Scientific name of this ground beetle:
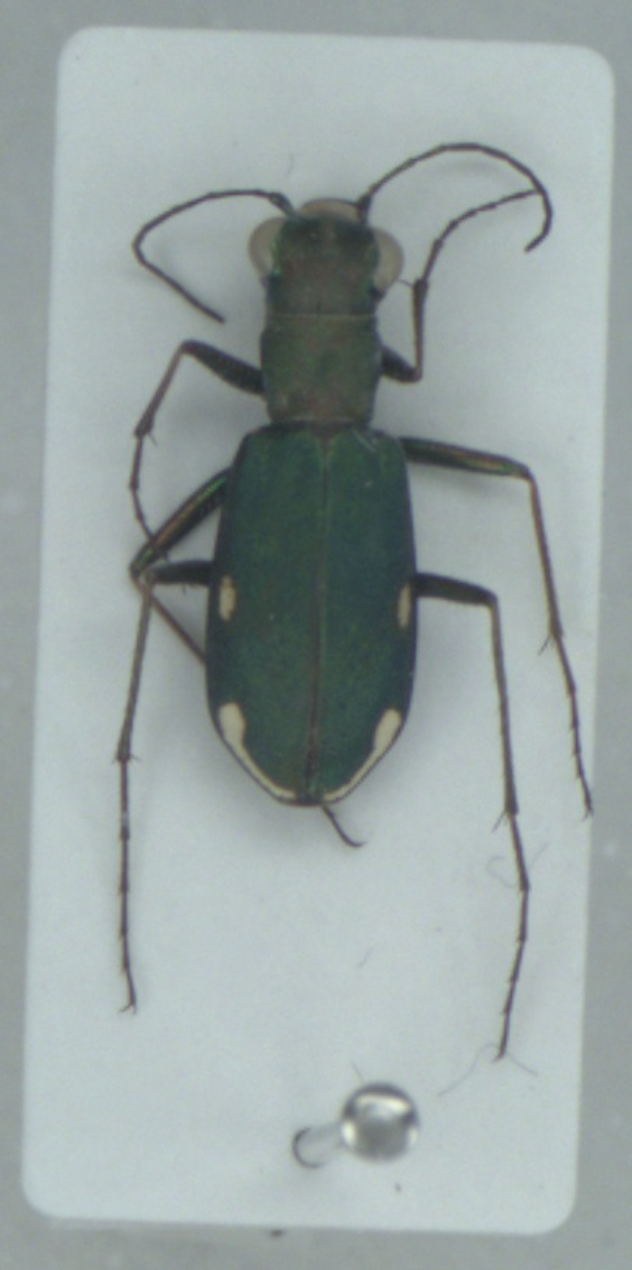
Cylindera germanica
